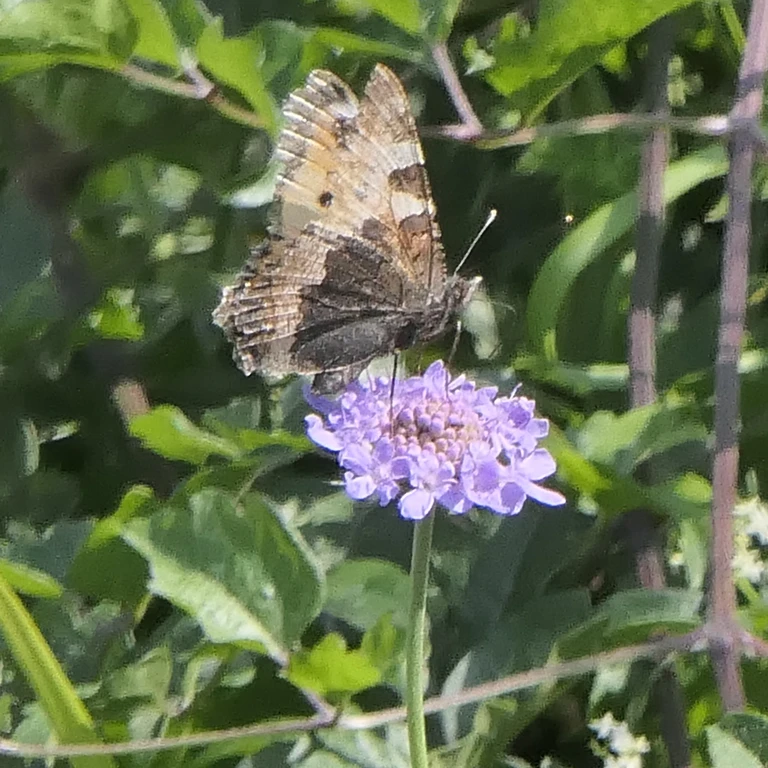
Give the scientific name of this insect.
Aglais urticae
